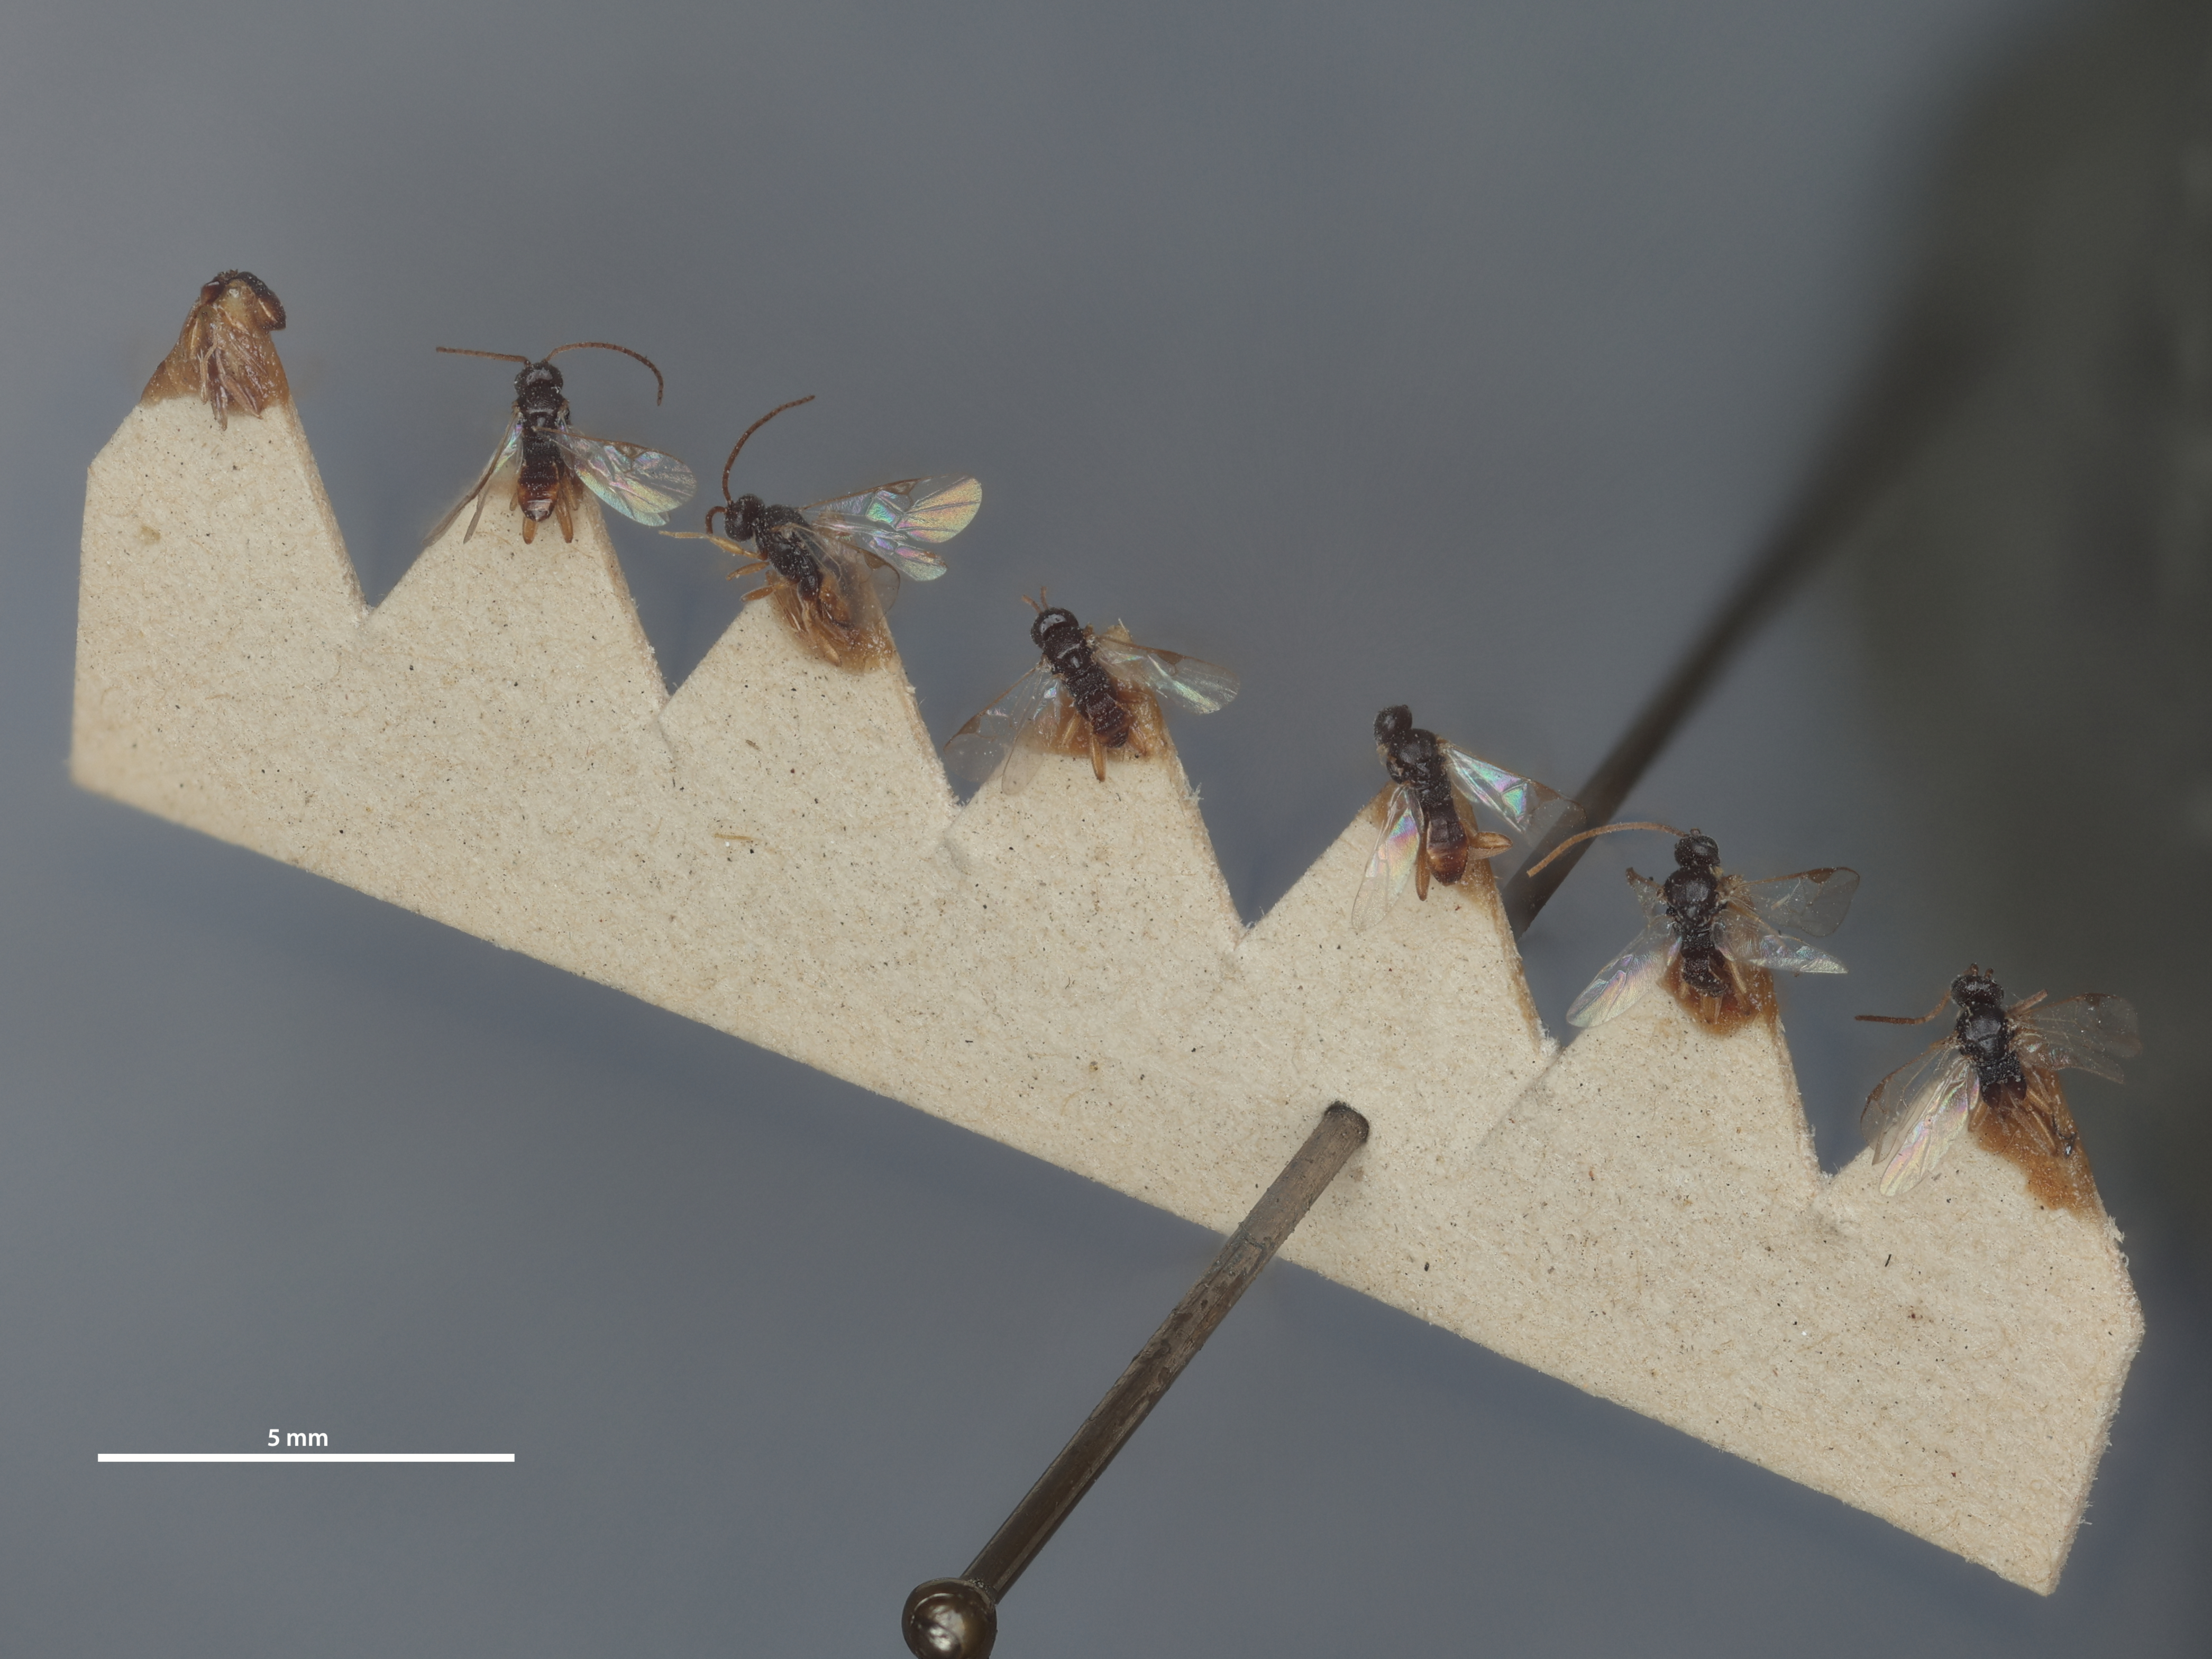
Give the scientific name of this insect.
Apanteles flavicornis
